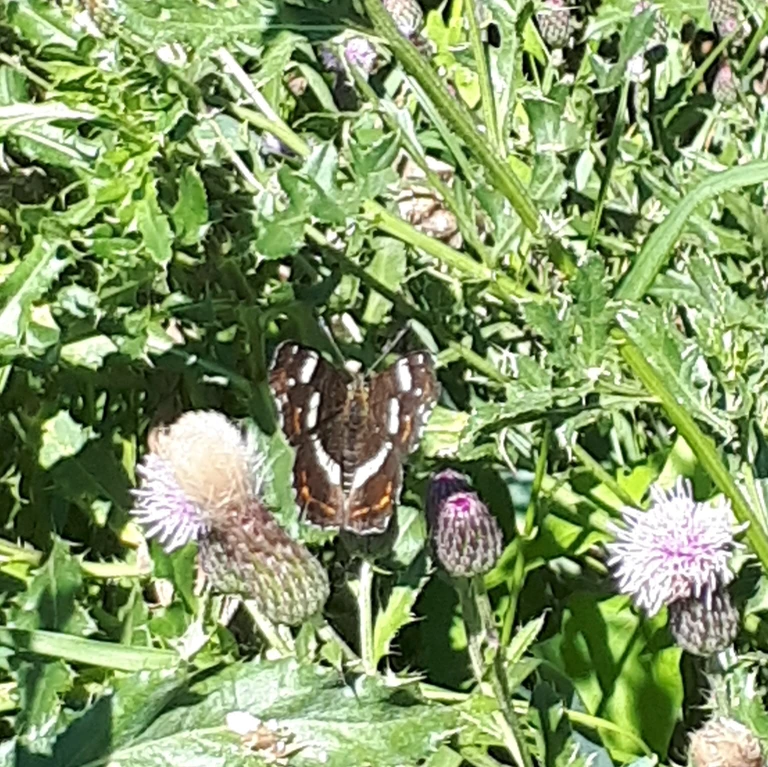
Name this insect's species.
Araschnia levana
